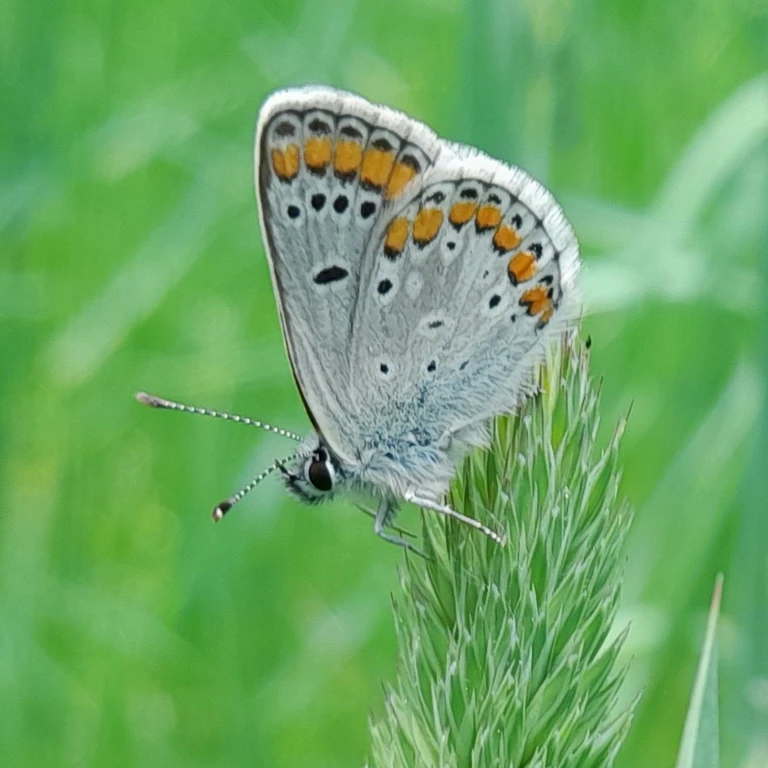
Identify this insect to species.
Aricia agestis/artaxerxes
